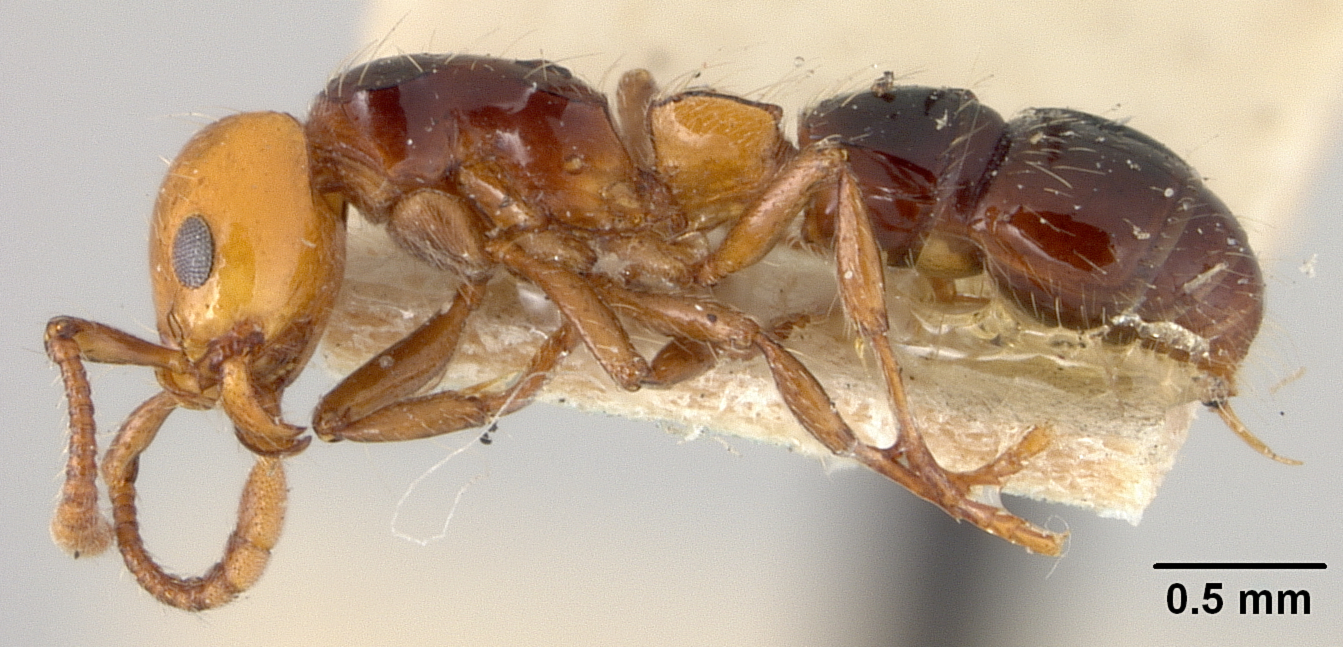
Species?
Phyracaces elegans
